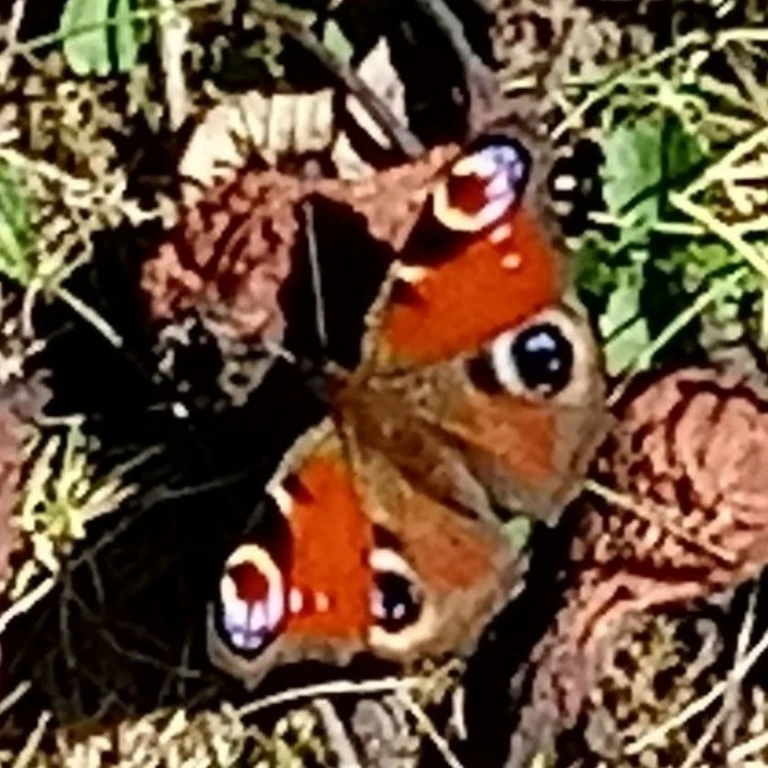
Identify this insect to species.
Aglais io
